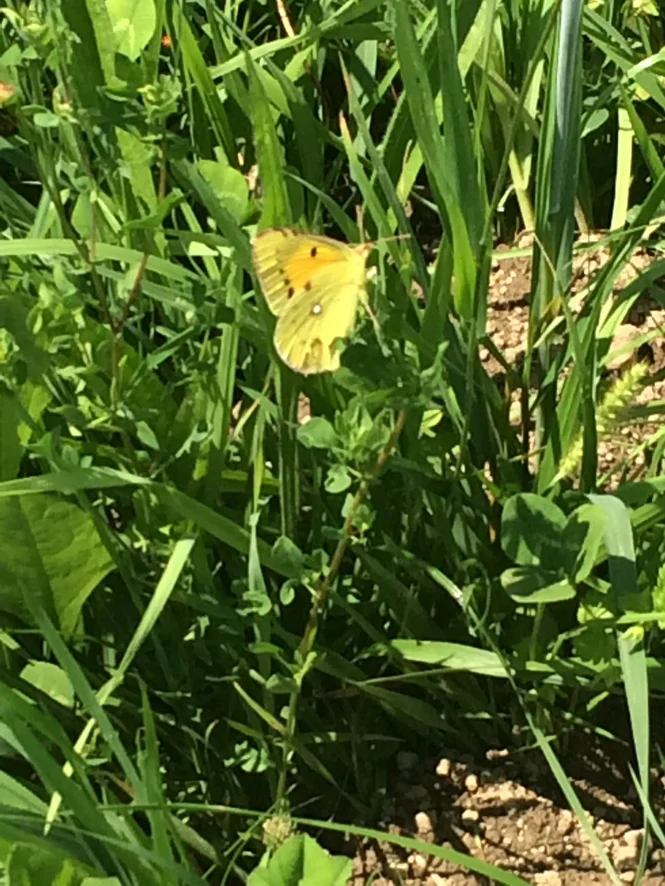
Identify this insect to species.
Colias croceus
